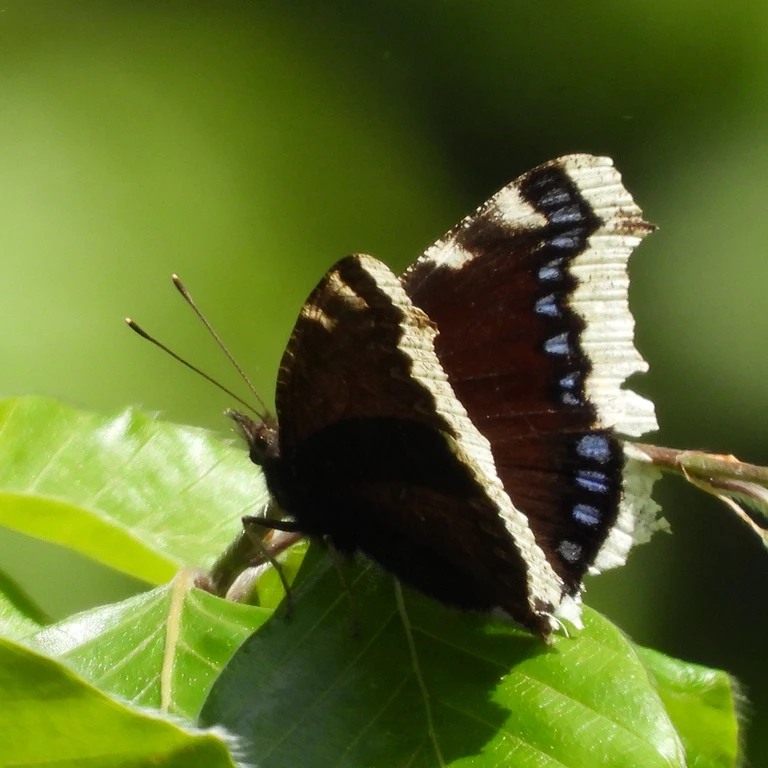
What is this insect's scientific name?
Nymphalis antiopa
